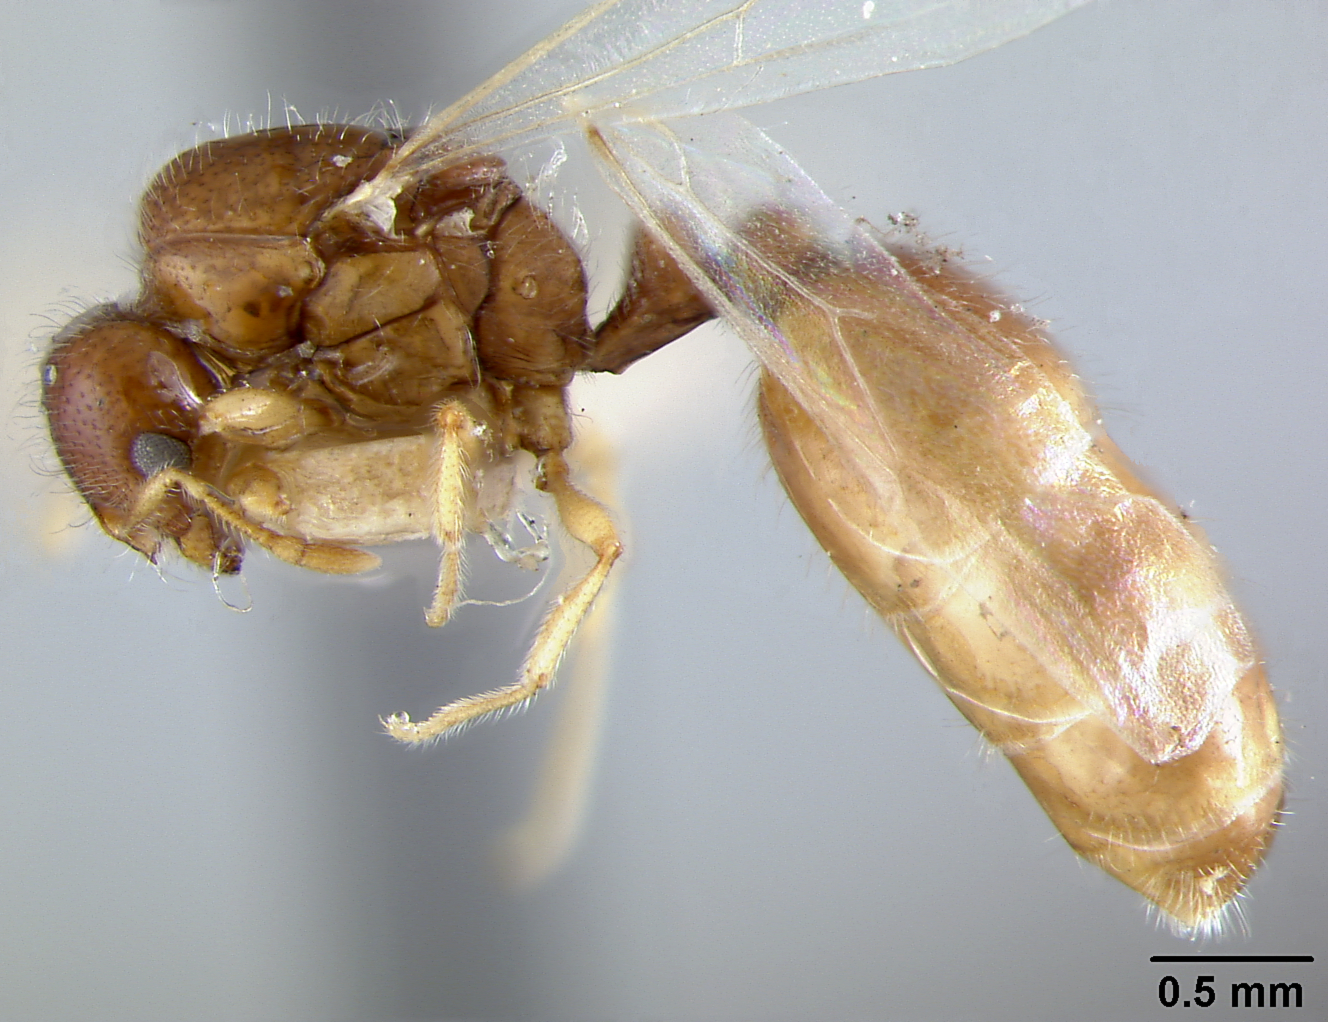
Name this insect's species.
Solenopsis soochowensis
